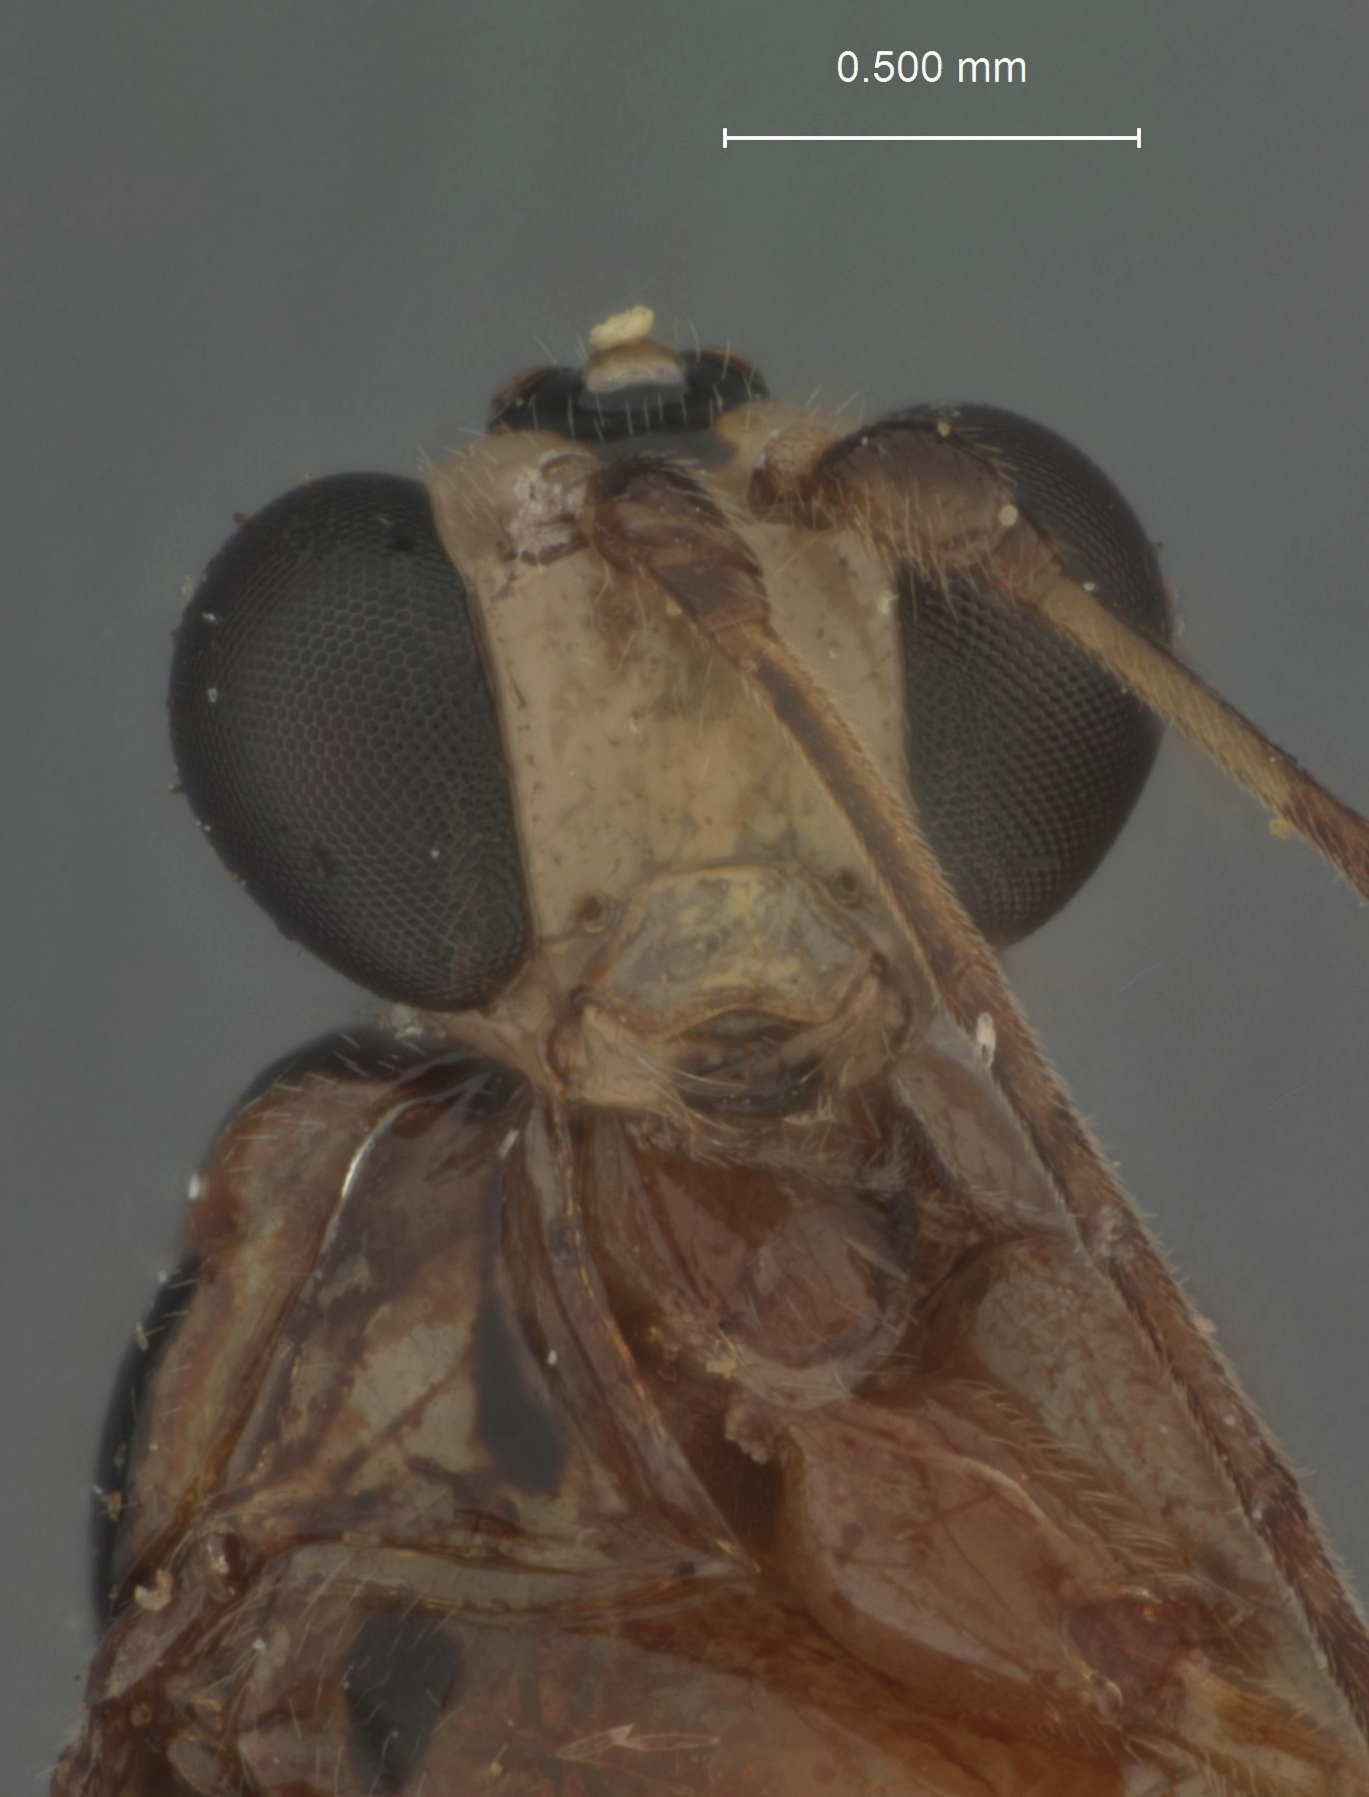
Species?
Zaglyptus divaricatus
